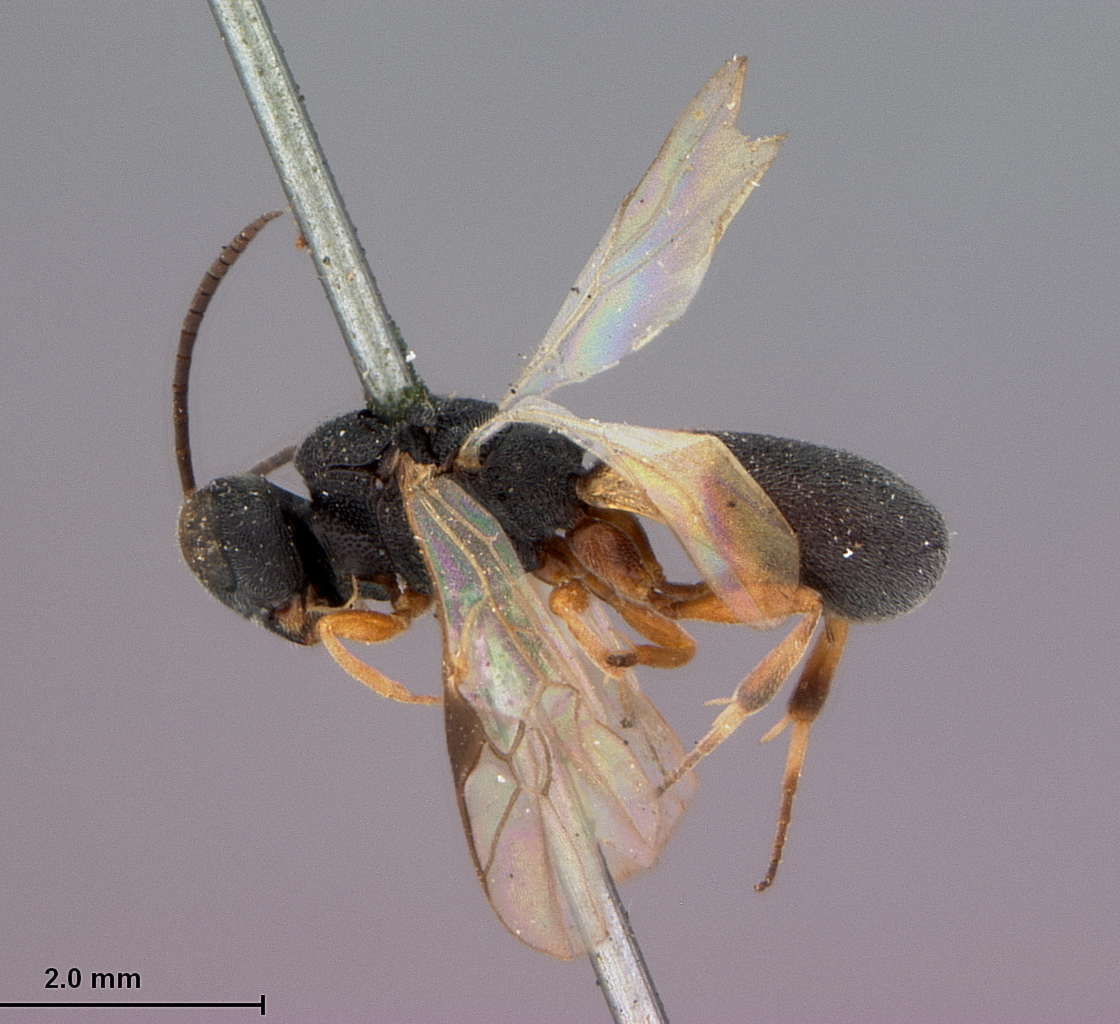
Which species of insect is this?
Chelonus connectens
